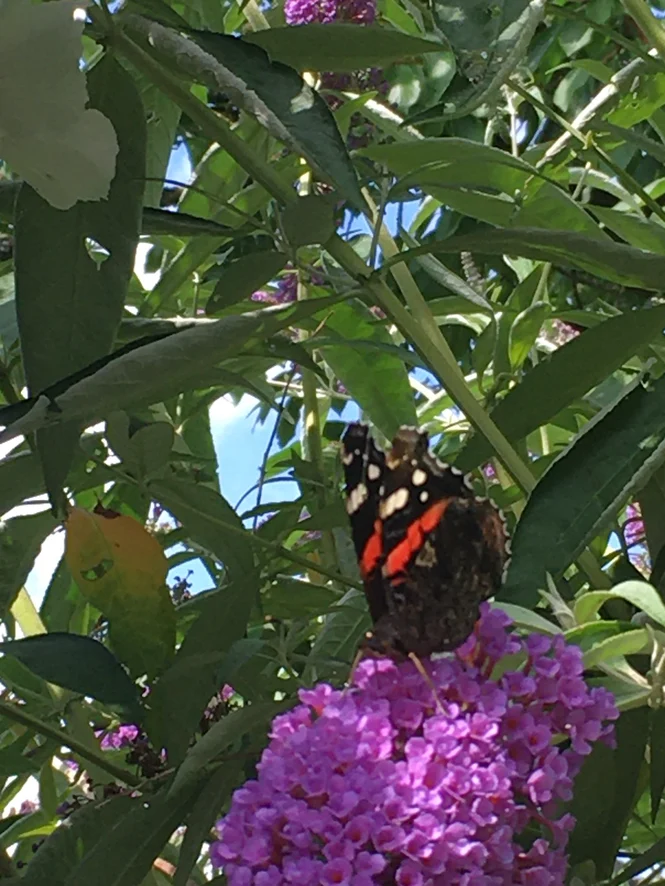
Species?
Vanessa atalanta
